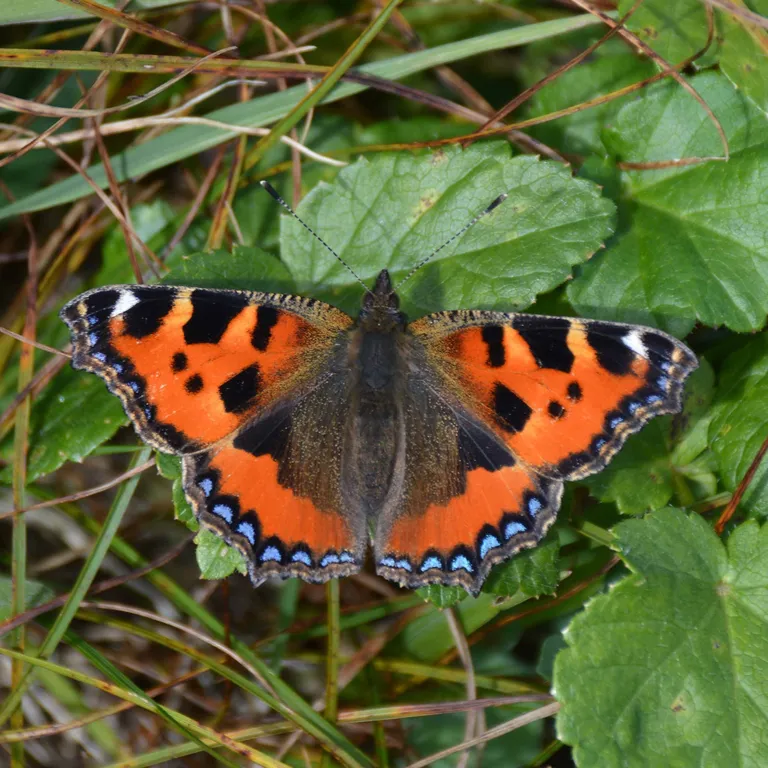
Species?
Aglais urticae
